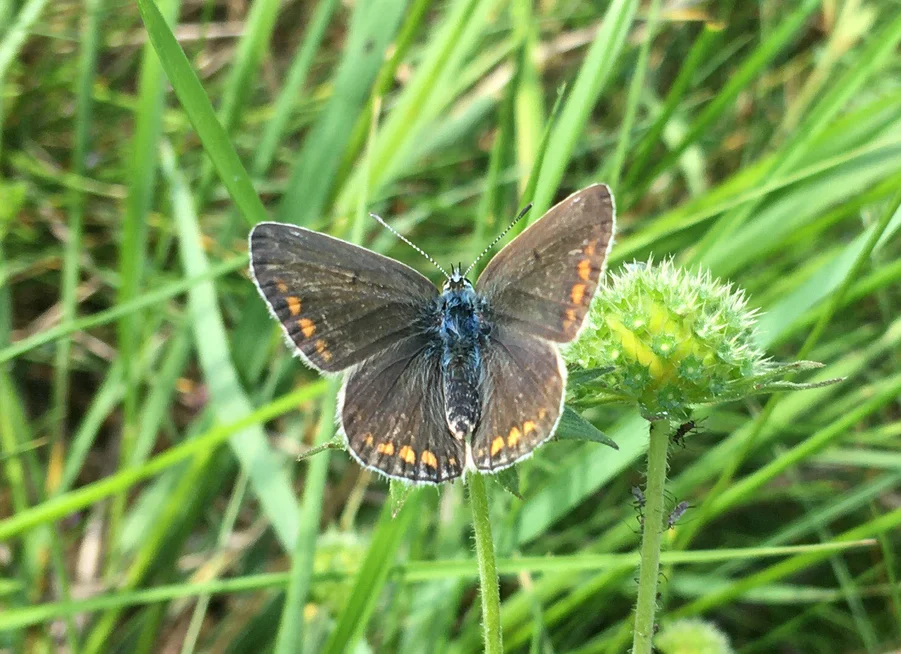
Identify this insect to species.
Polyommatus icarus
